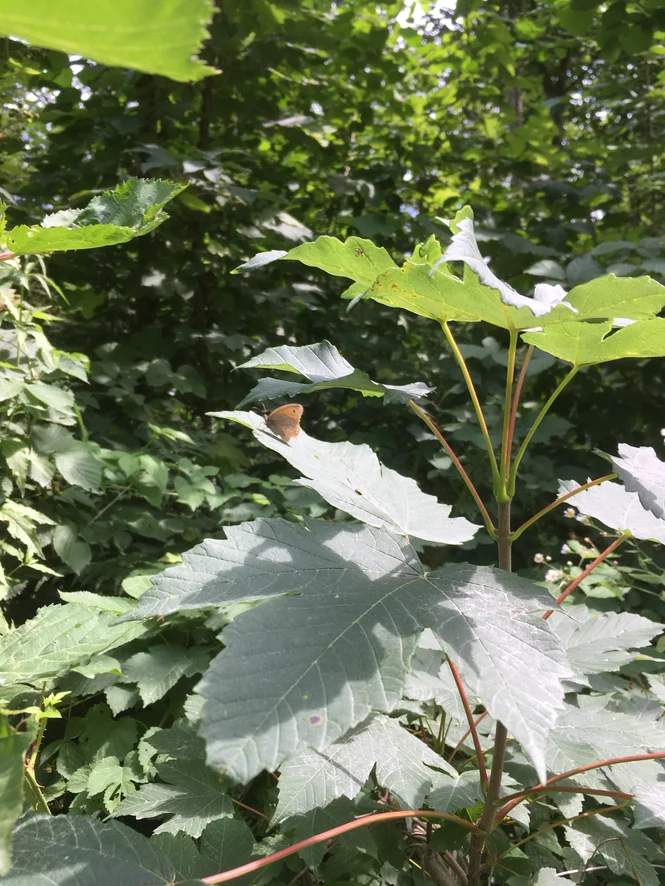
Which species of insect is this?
Maniola jurtina
